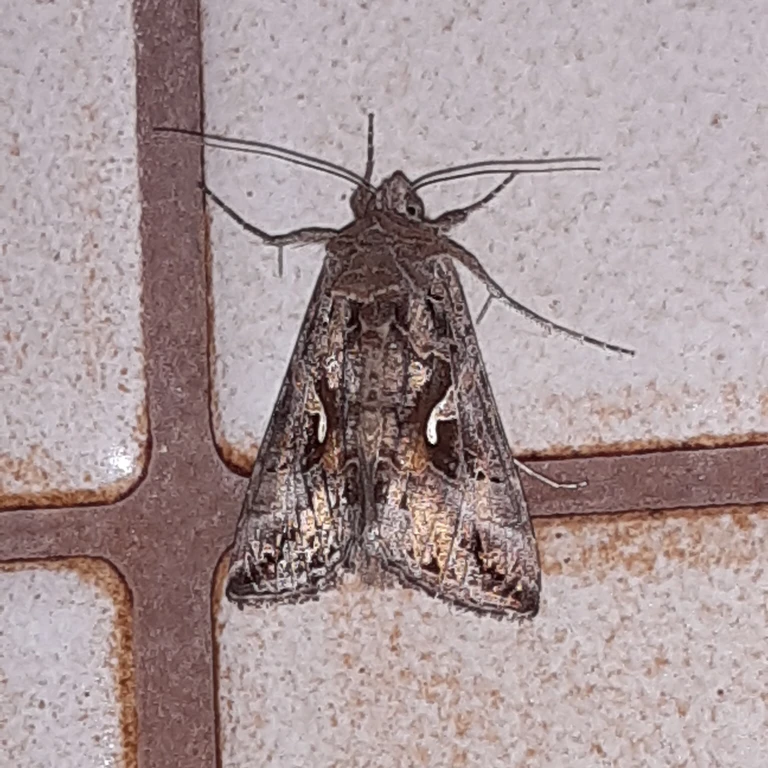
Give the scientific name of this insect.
Autographa gamma
